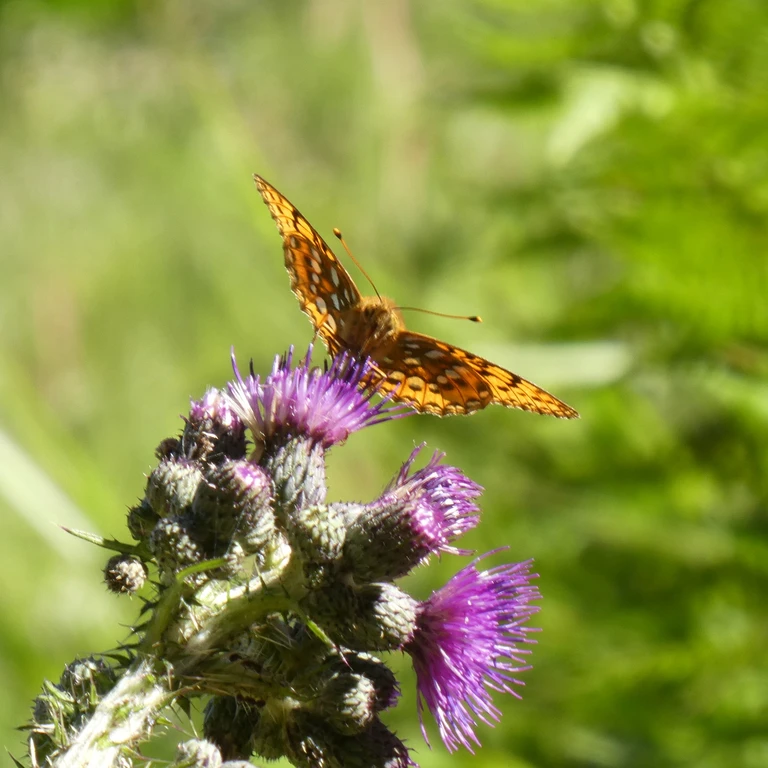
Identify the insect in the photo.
Speyeria aglaja
